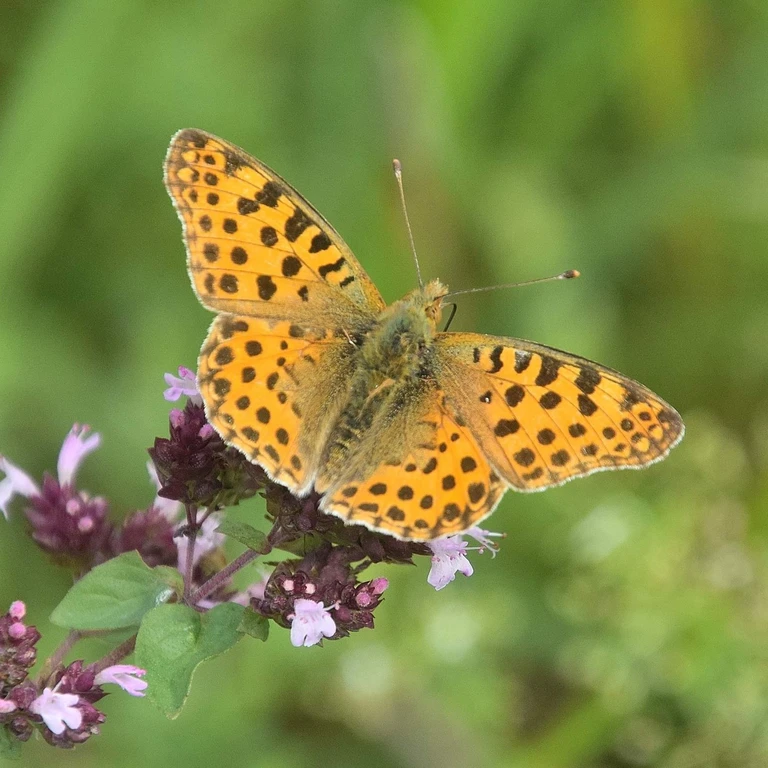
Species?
Issoria lathonia
